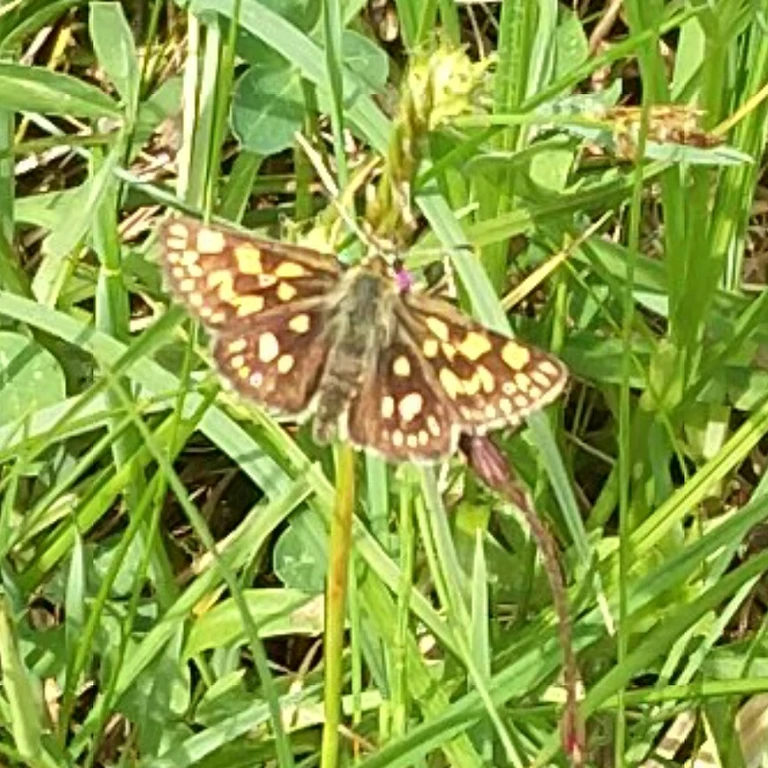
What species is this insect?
Carterocephalus palaemon
